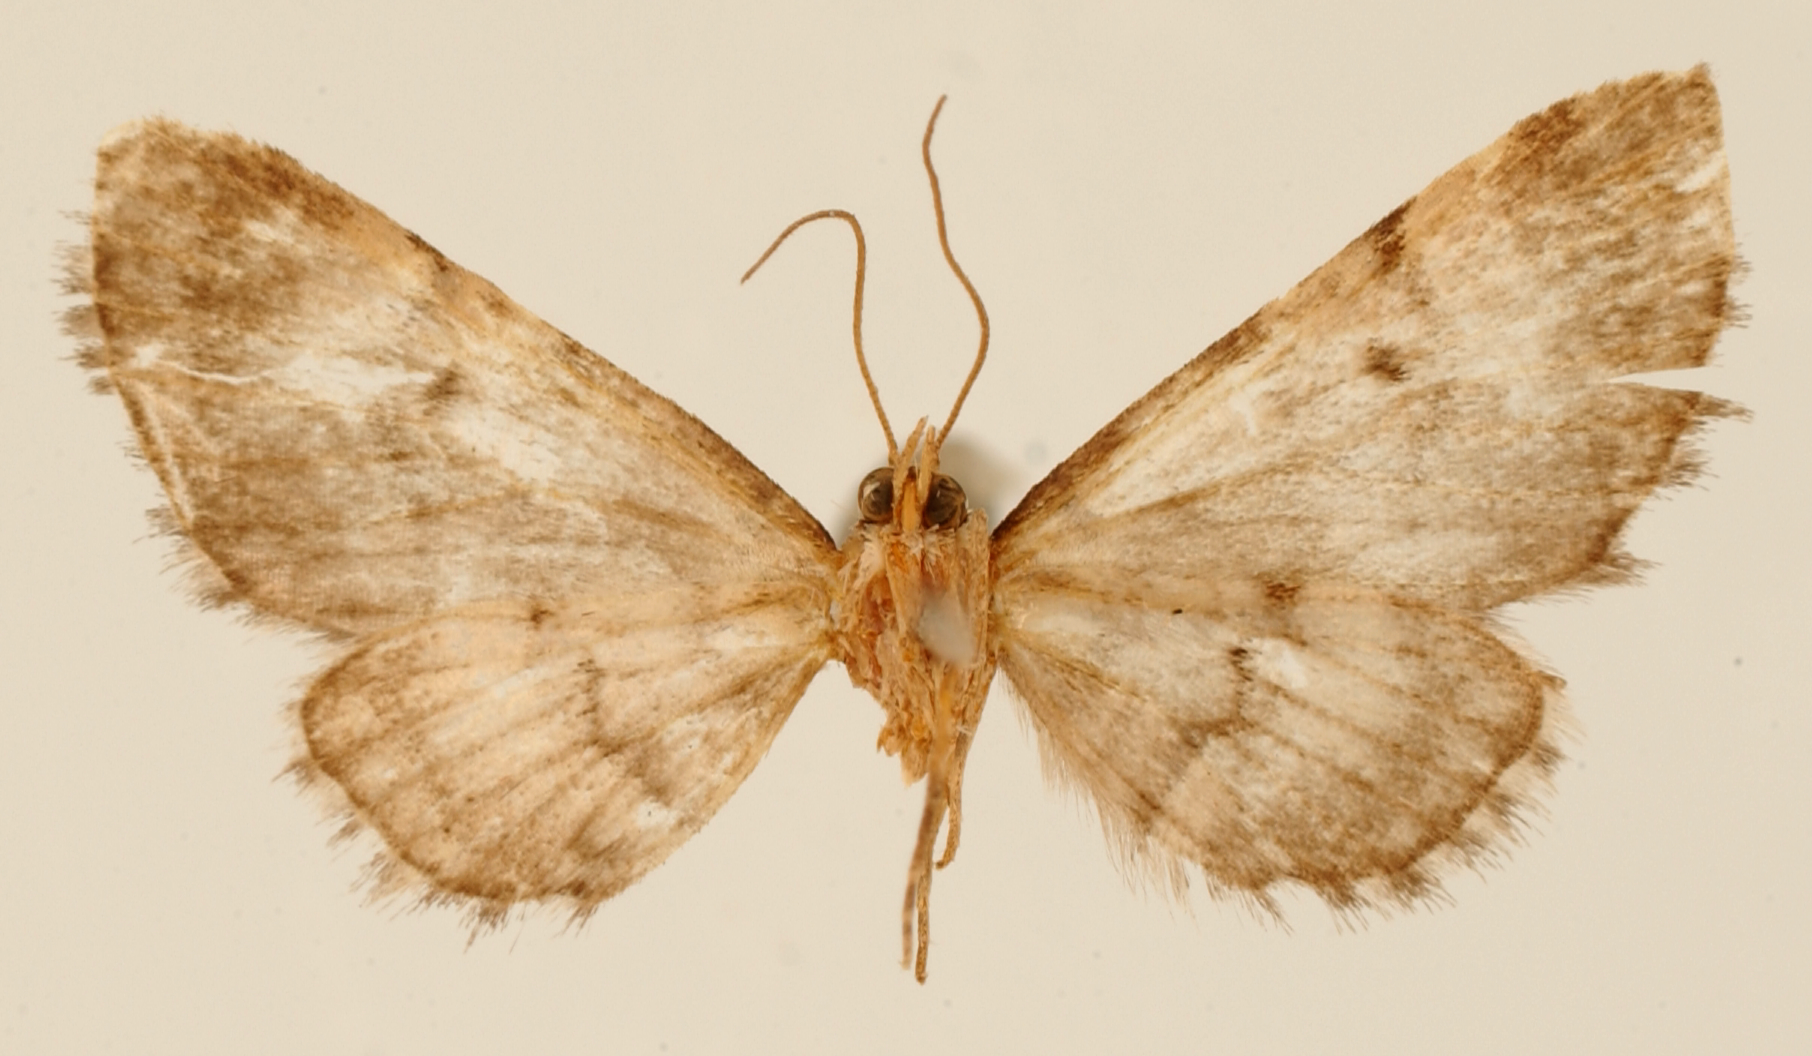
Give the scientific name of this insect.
Tephroclystia violetta
